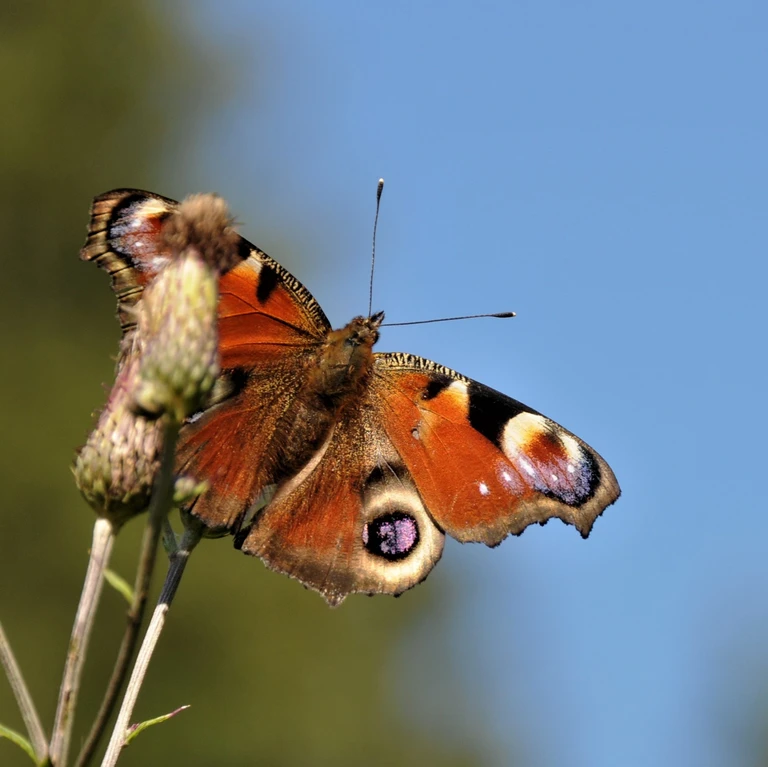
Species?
Aglais io
